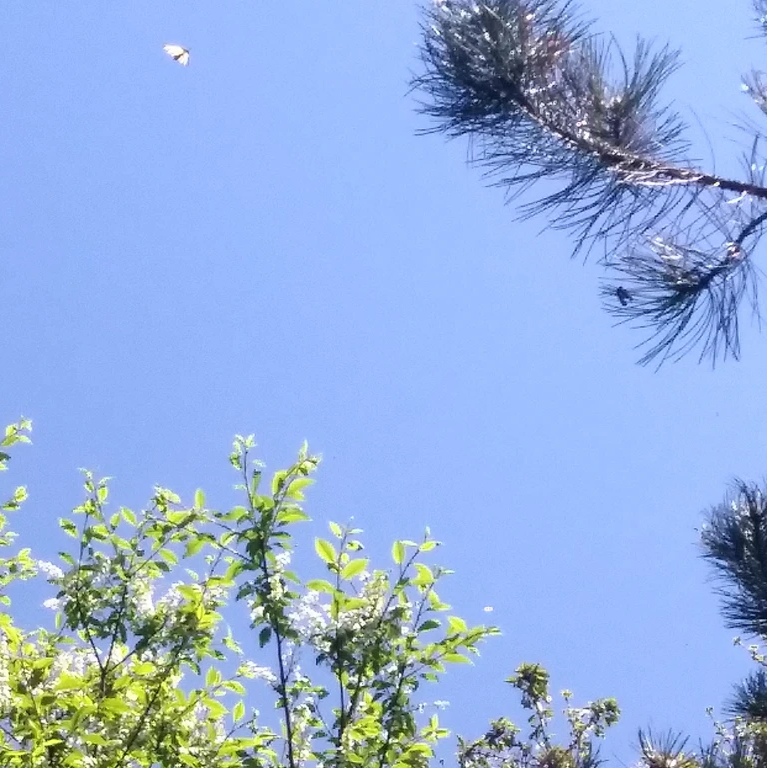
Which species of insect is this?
Iphiclides podalirius
